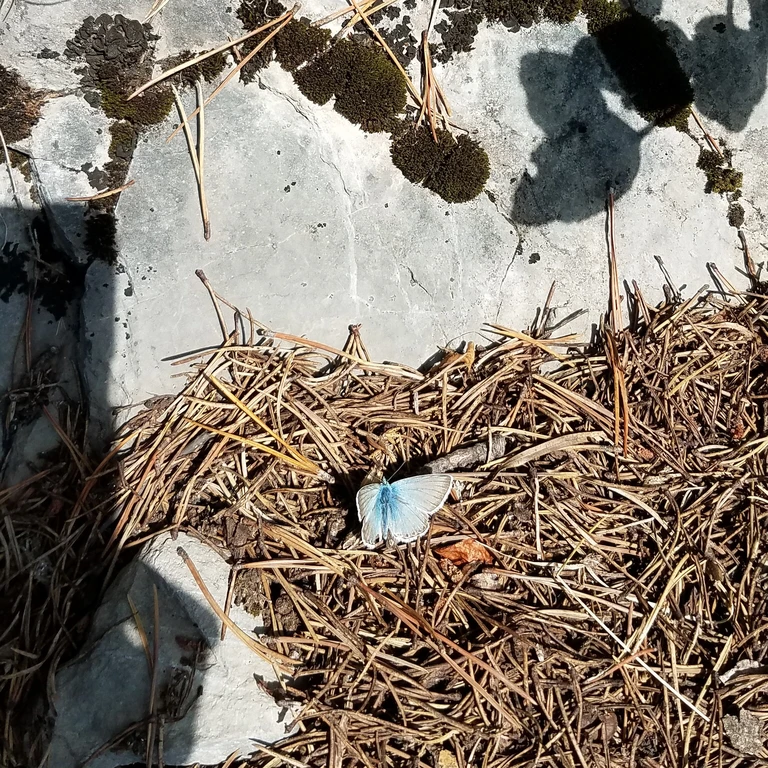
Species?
Lysandra coridon
